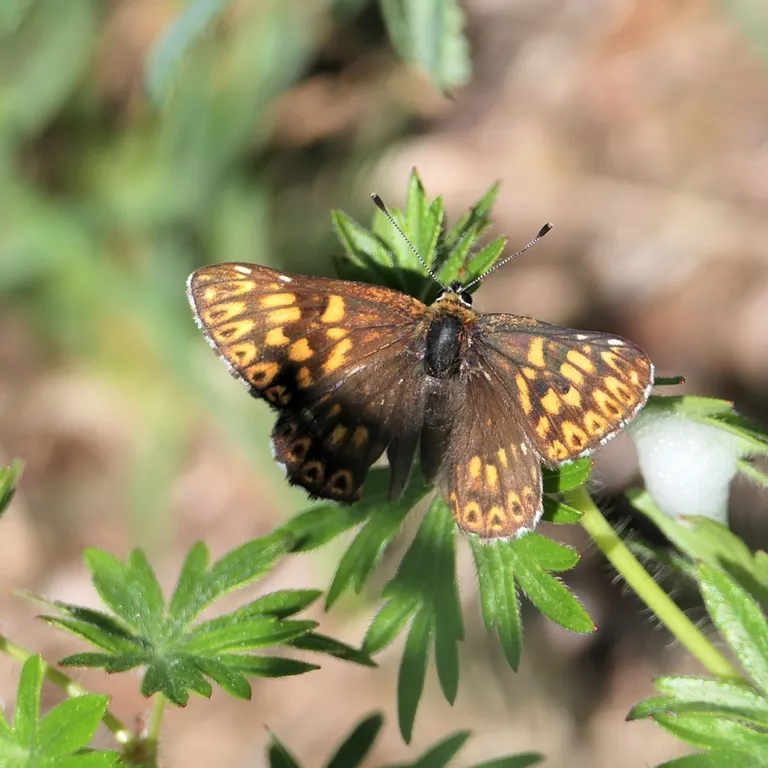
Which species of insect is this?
Hamearis lucina
